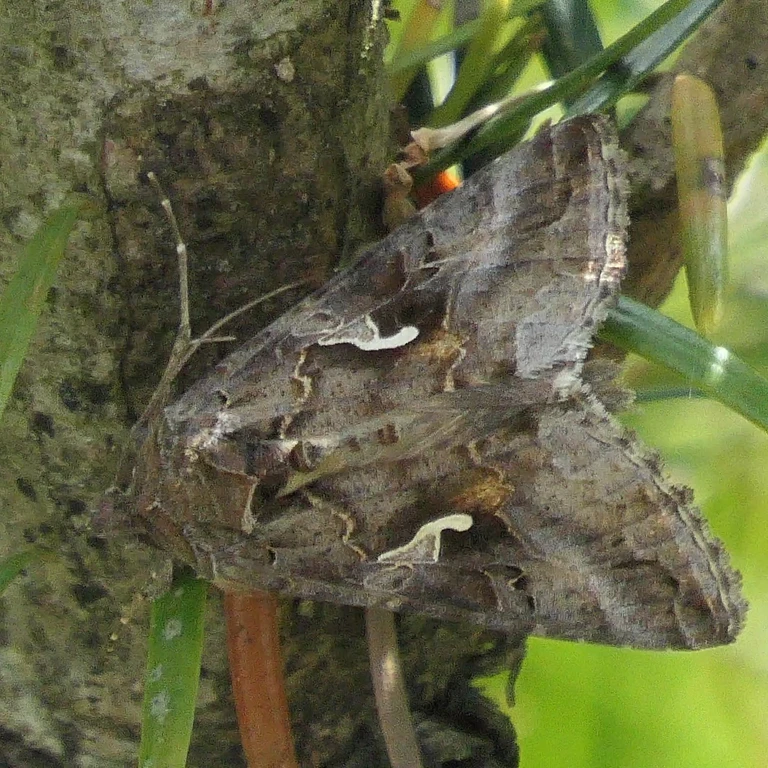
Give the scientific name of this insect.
Autographa gamma
